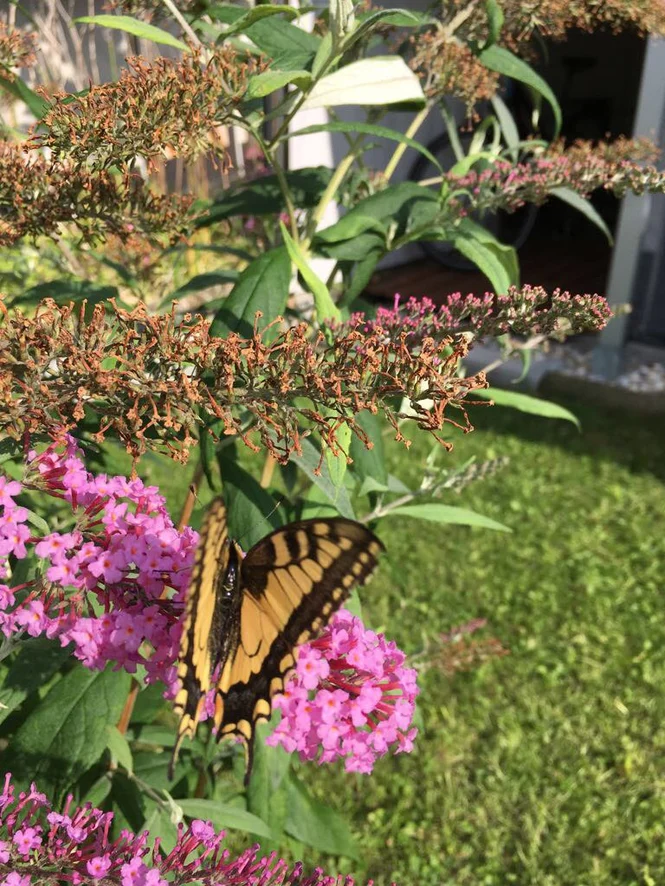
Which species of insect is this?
Papilio machaon
